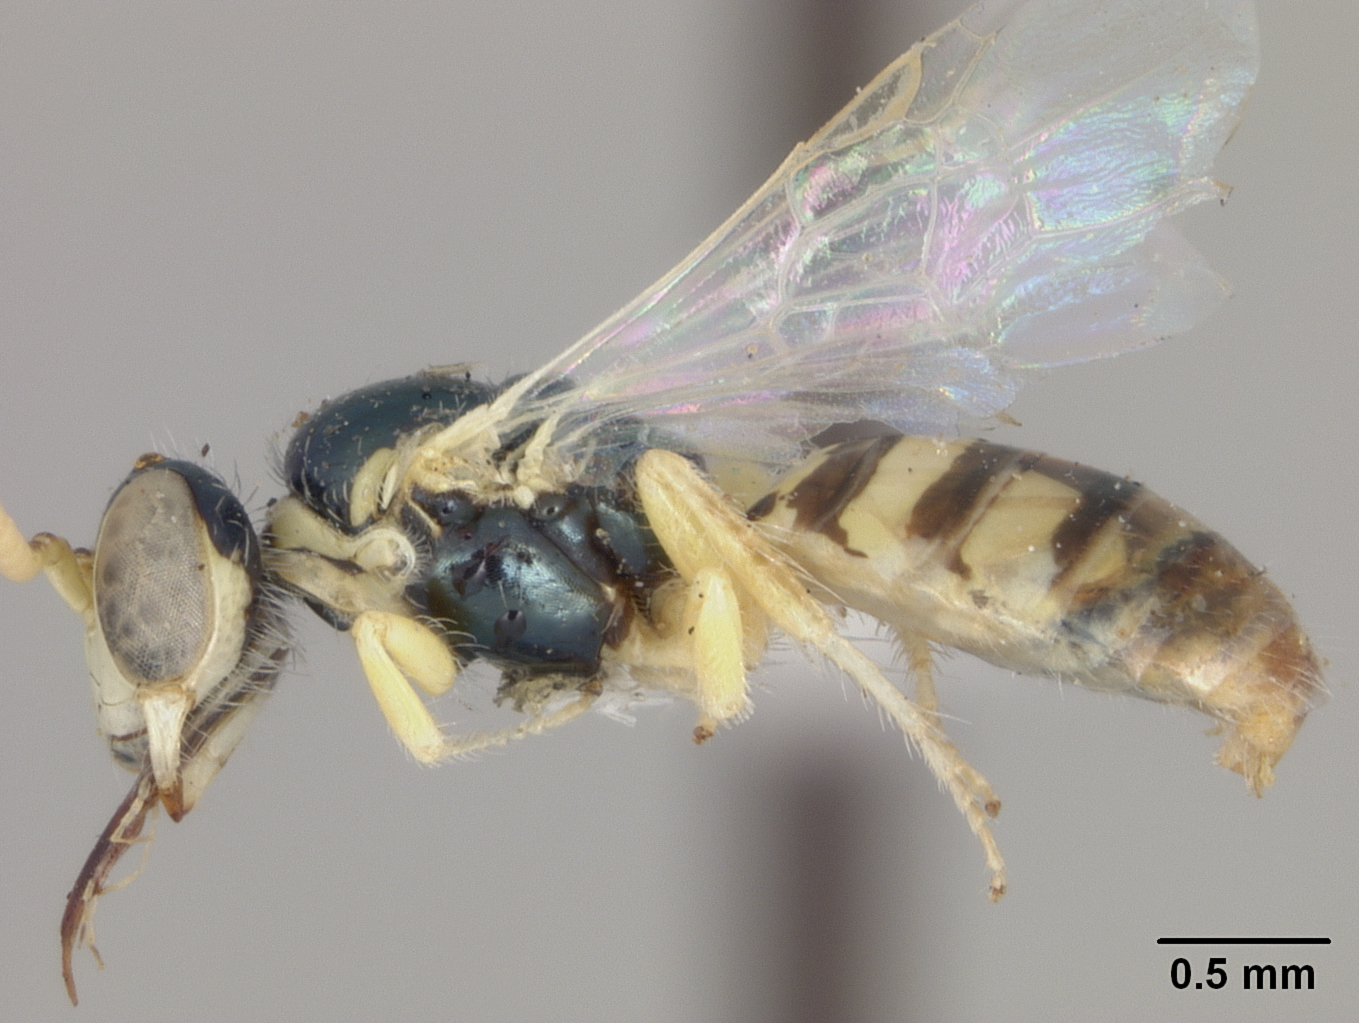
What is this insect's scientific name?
Perdita pallidipes
